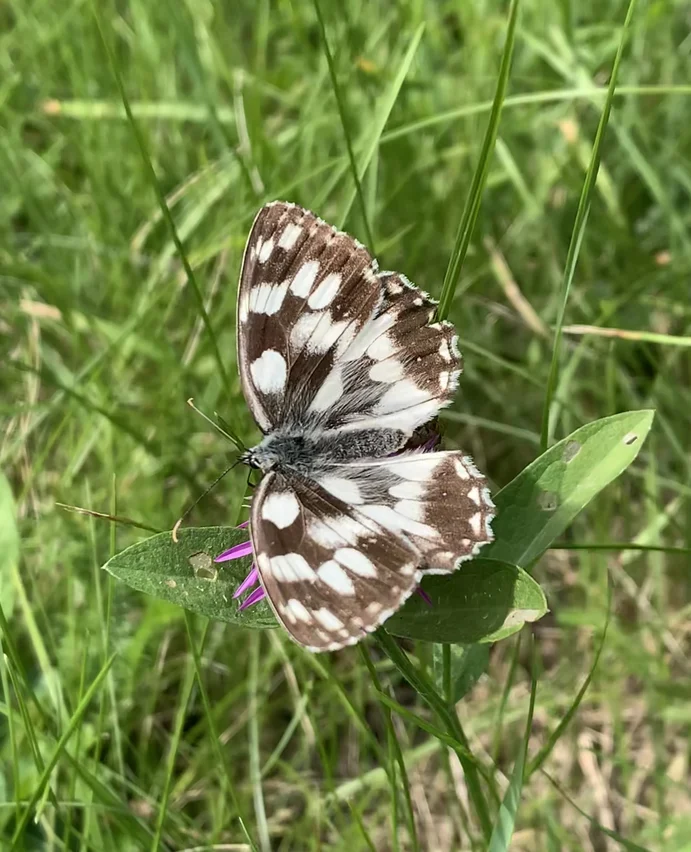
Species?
Melanargia galathea
